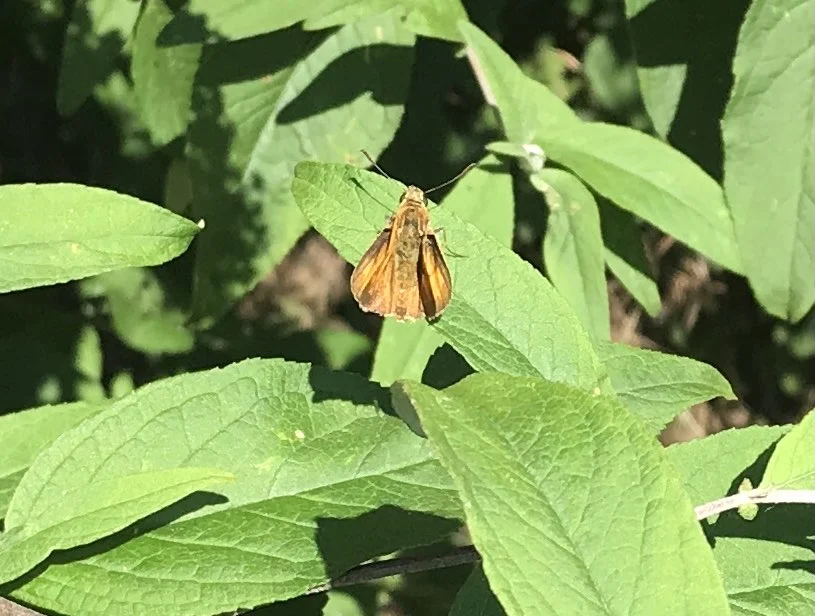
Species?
Ochlodes sylvanus (also Ochlodes venata)
